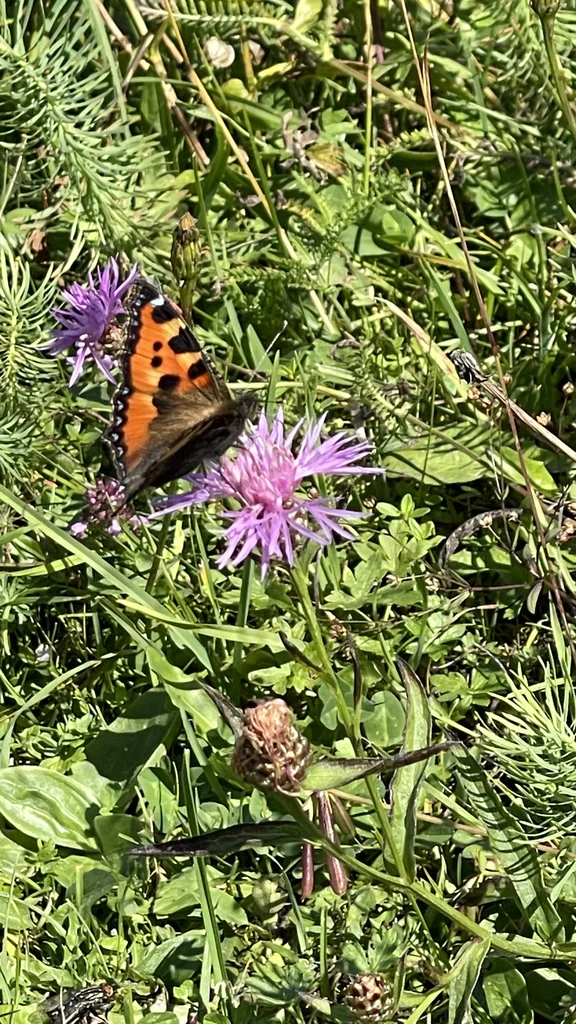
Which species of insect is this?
Aglais urticae
